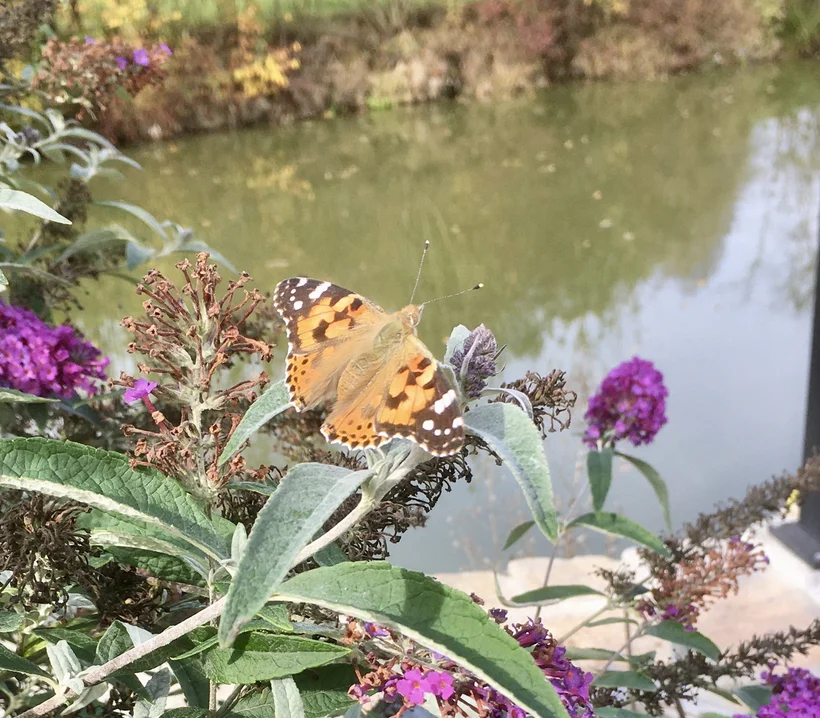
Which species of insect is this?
Vanessa cardui
